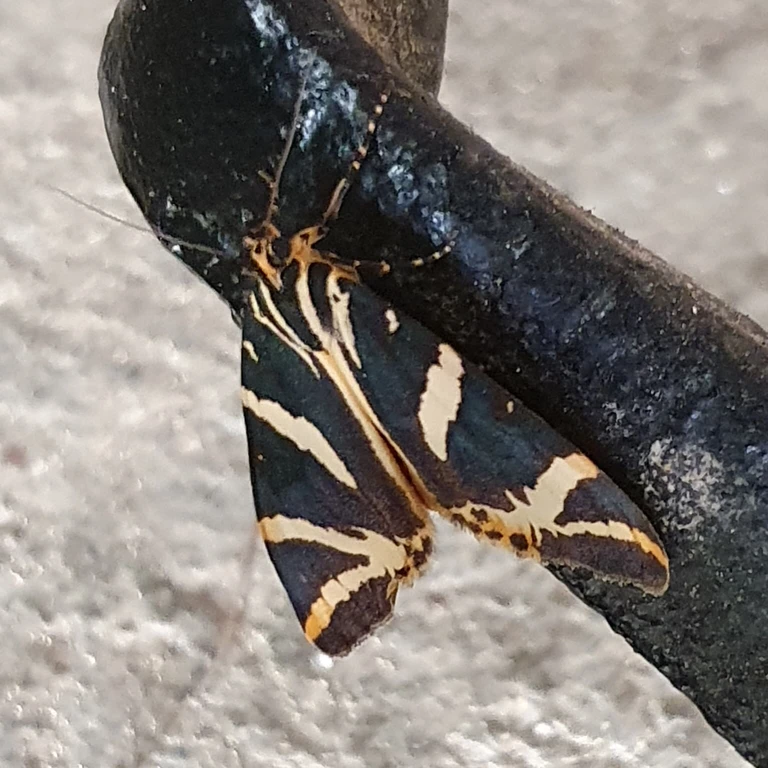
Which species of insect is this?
Euplagia quadripunctaria
